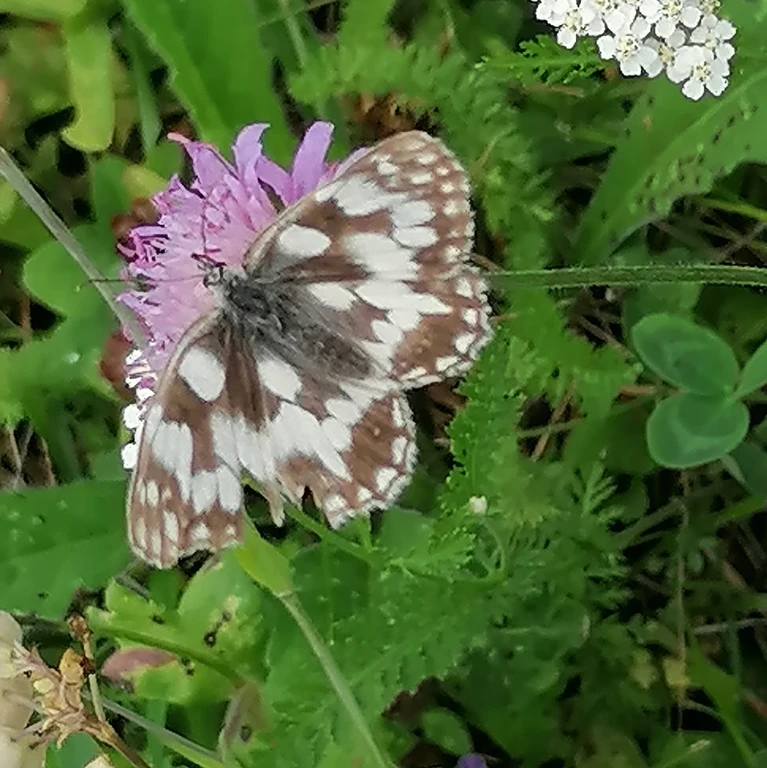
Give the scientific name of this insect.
Melanargia galathea
